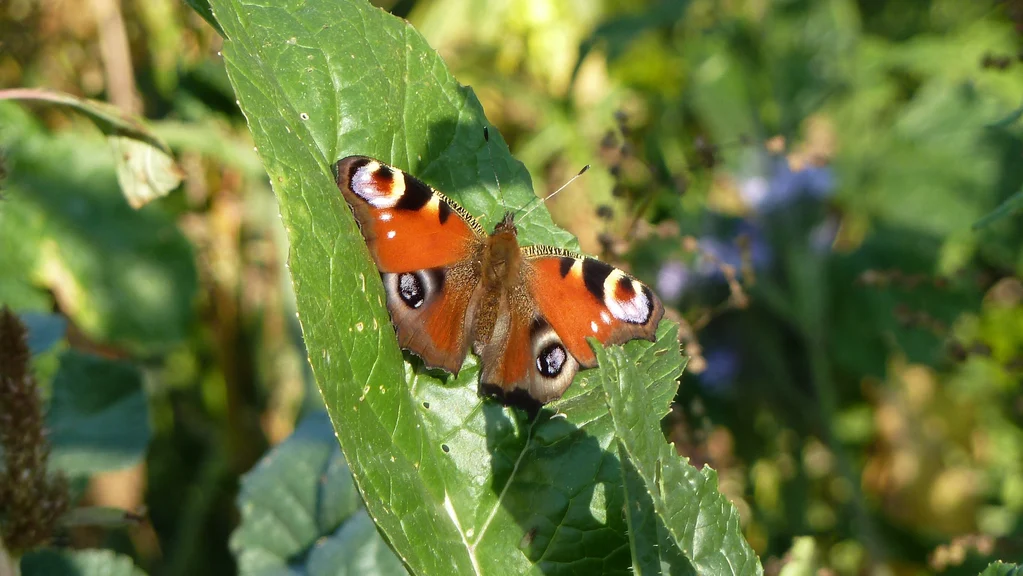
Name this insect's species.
Aglais io
